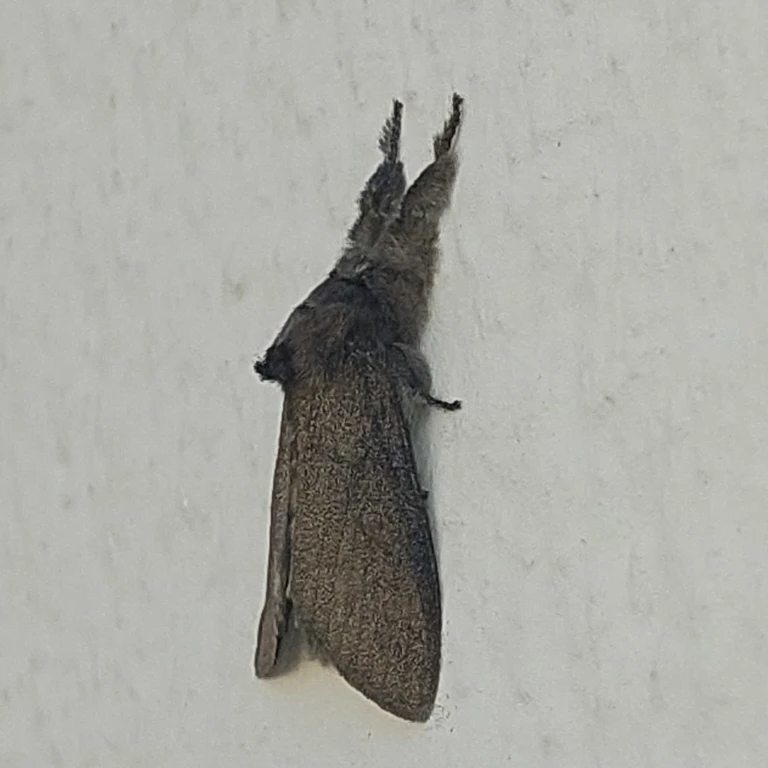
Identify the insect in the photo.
Calliteara pudibunda
